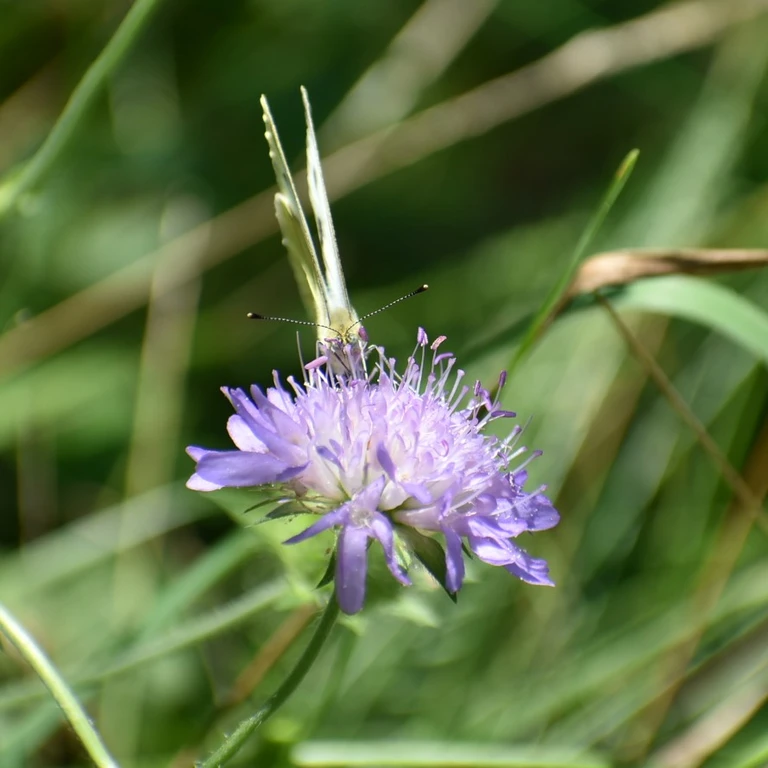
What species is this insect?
Pieris napi
